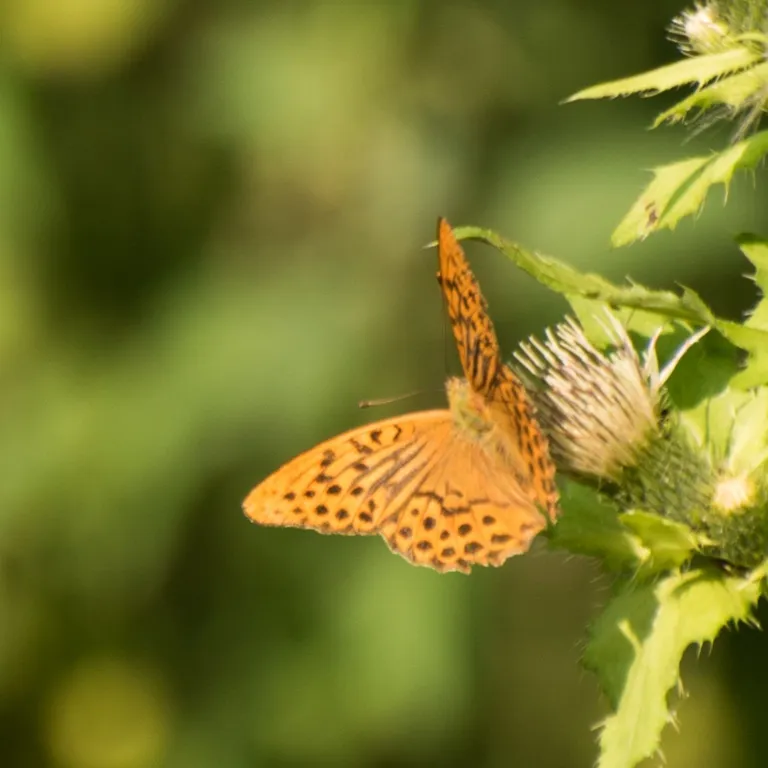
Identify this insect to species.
Argynnis paphia
